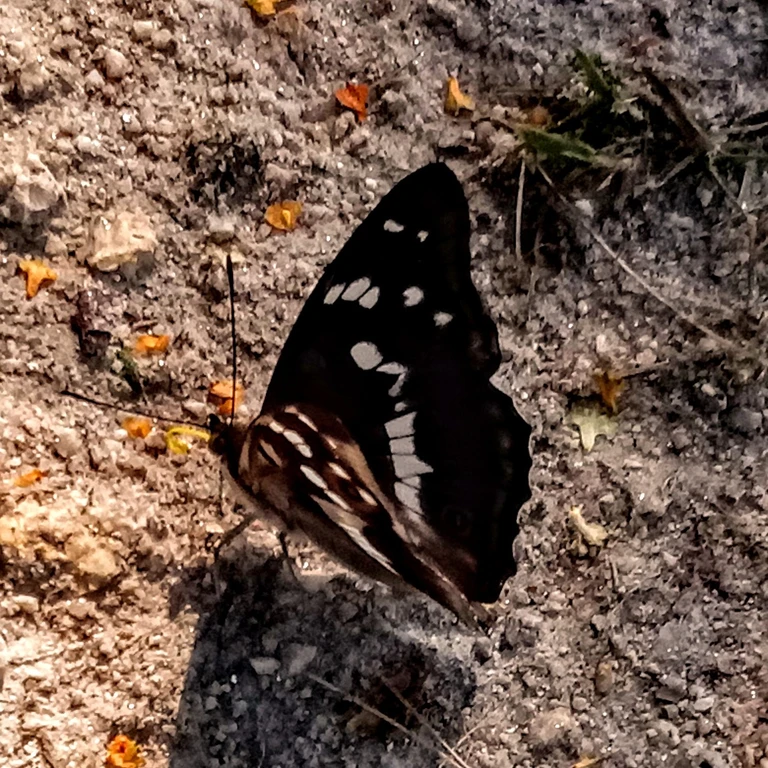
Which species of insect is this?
Apatura iris
